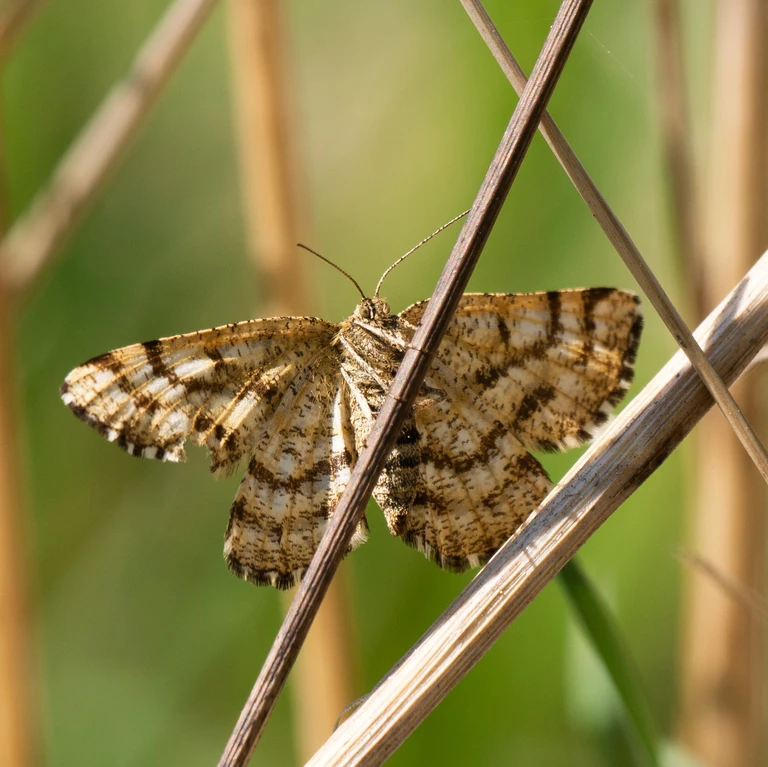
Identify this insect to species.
Ematurga atomaria
